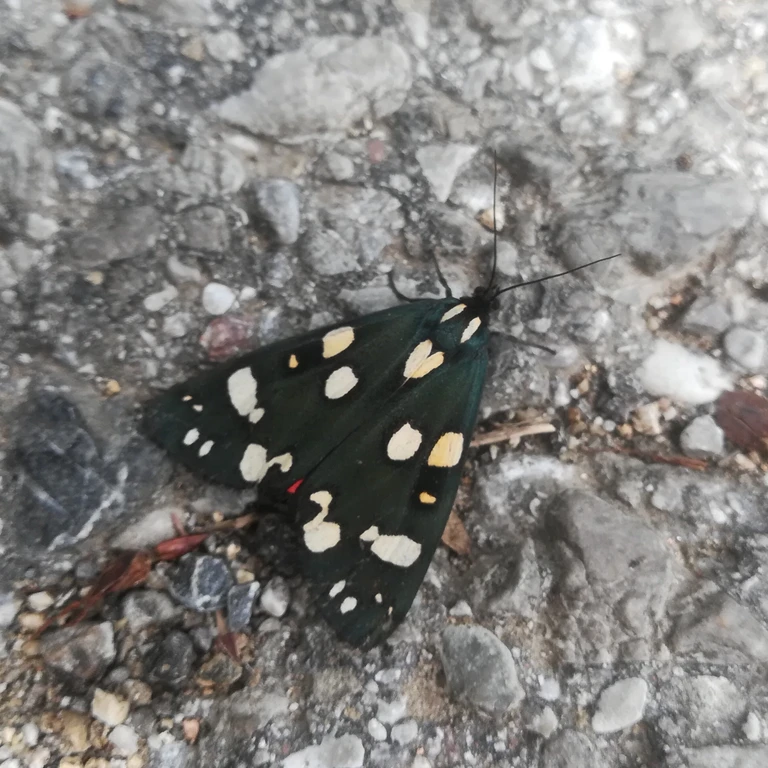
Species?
Callimorpha dominula
